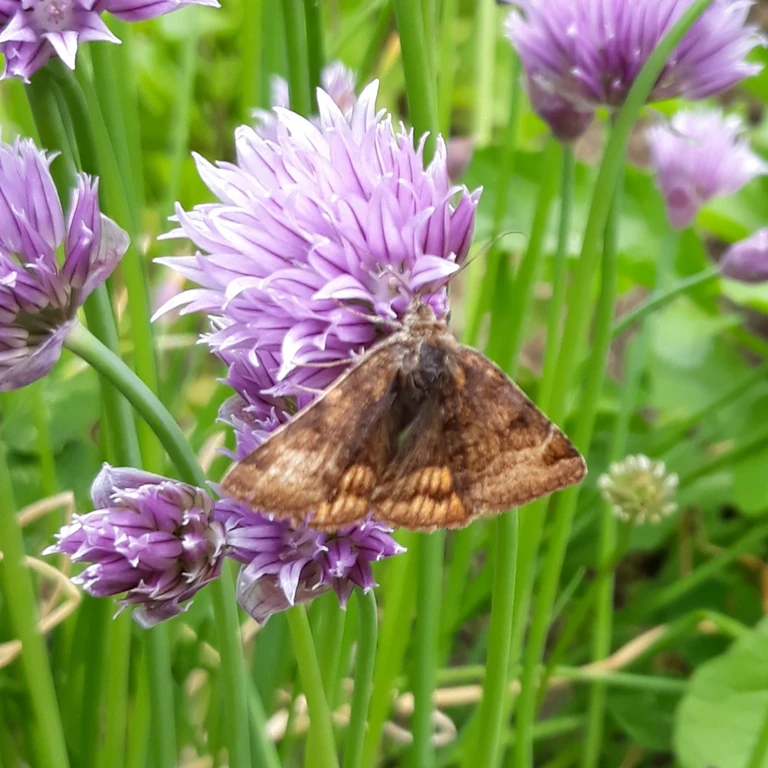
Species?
Euclidia glyphica
